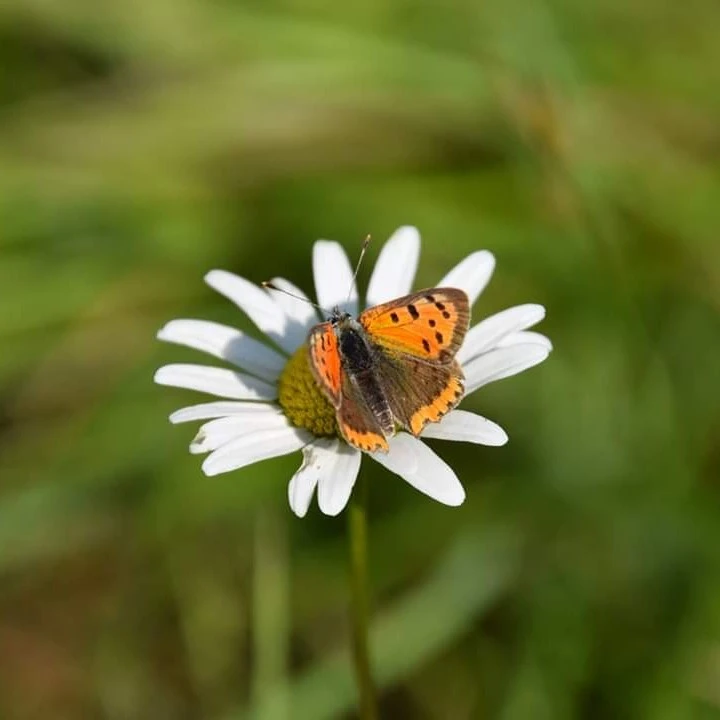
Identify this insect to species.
Lycaena phlaeas
